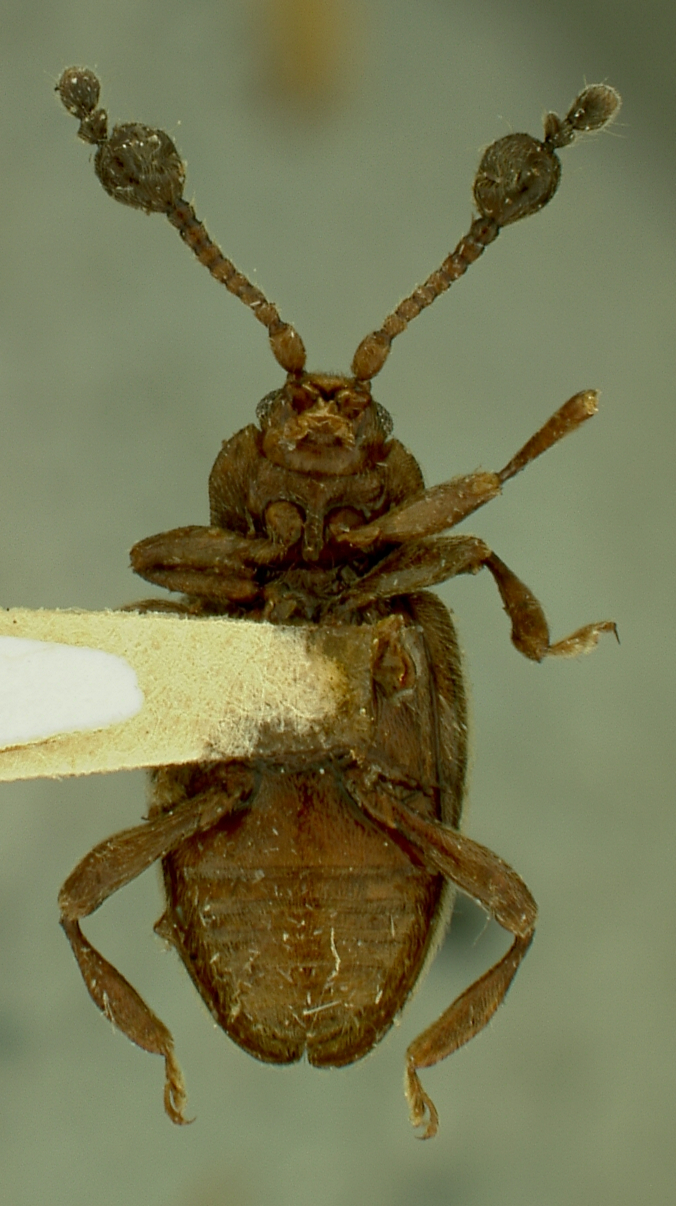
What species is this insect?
Heliobletus philippinensis
